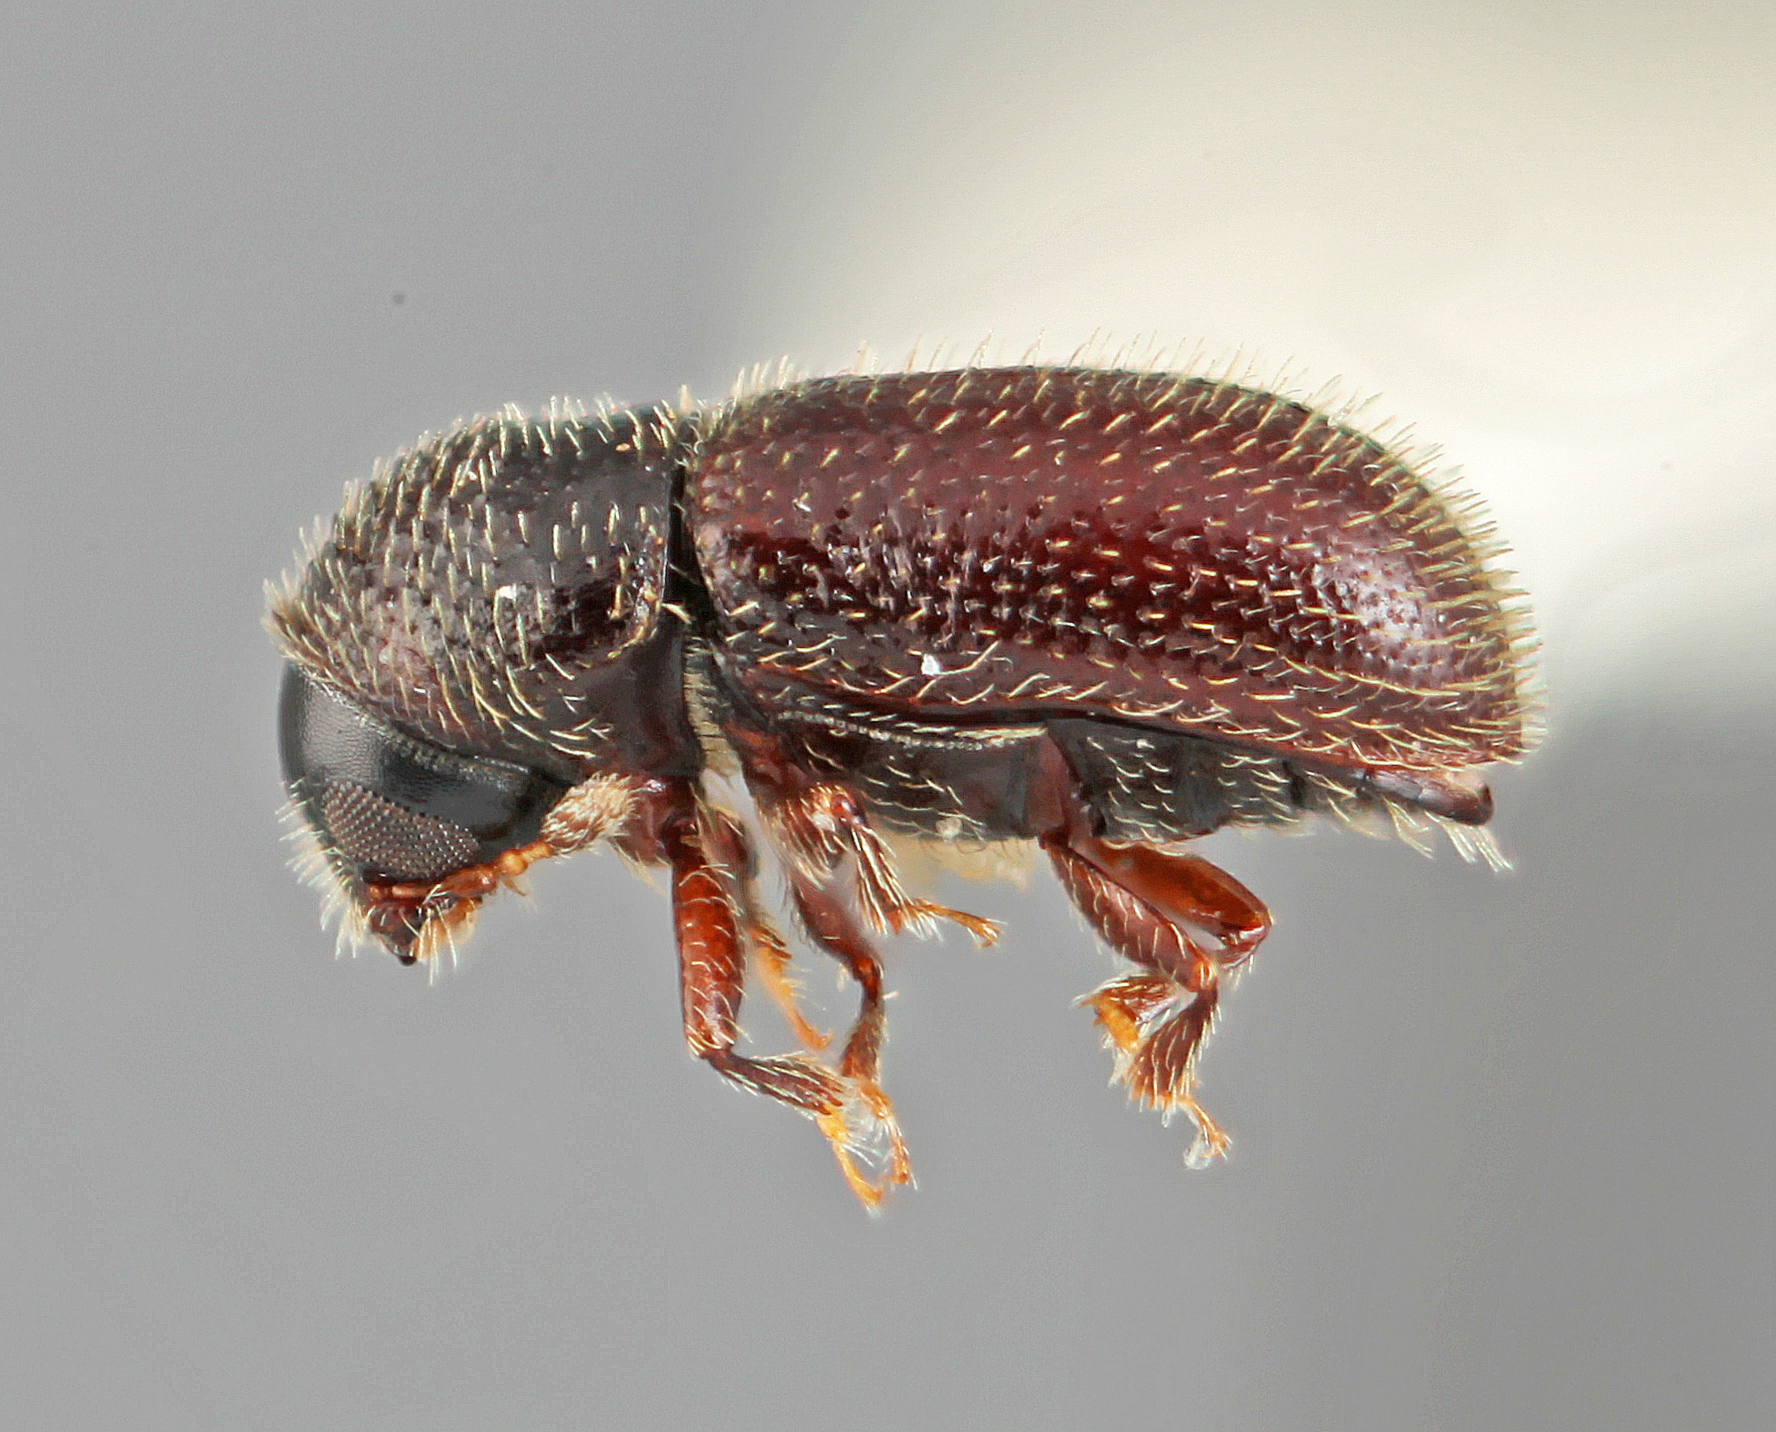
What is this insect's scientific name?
Cryphalomorphus nubilis
